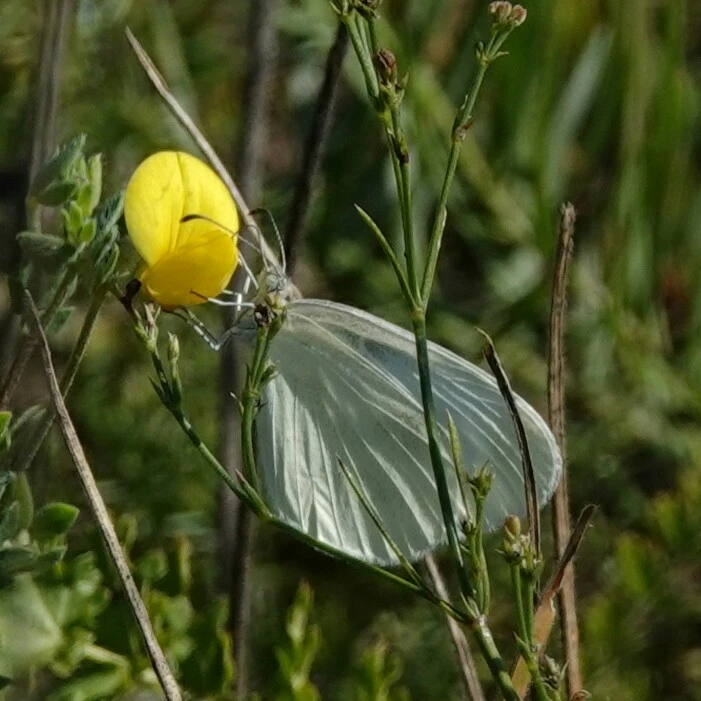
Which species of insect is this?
Leptidea sinapis/juvernica
